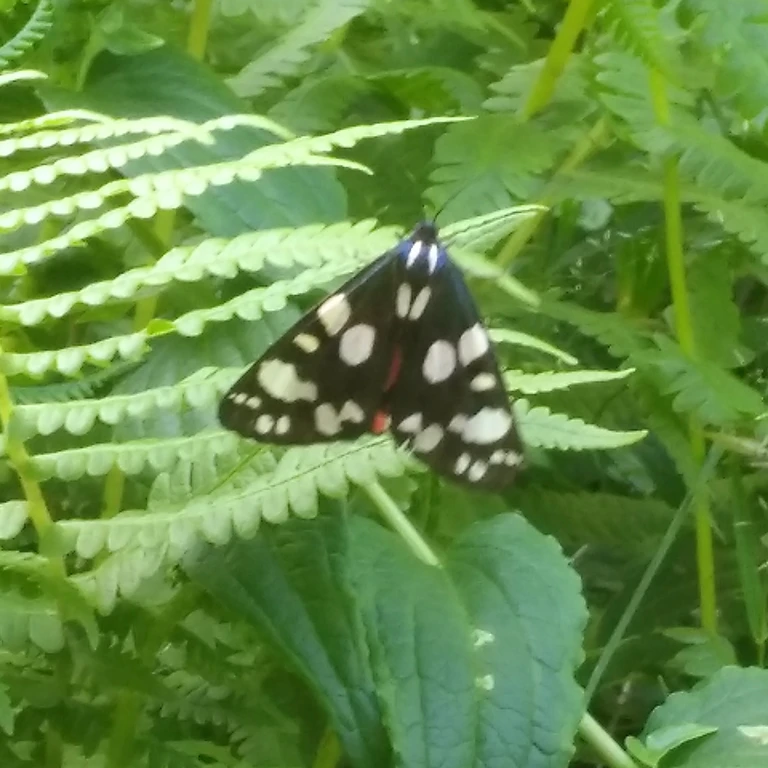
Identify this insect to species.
Callimorpha dominula
